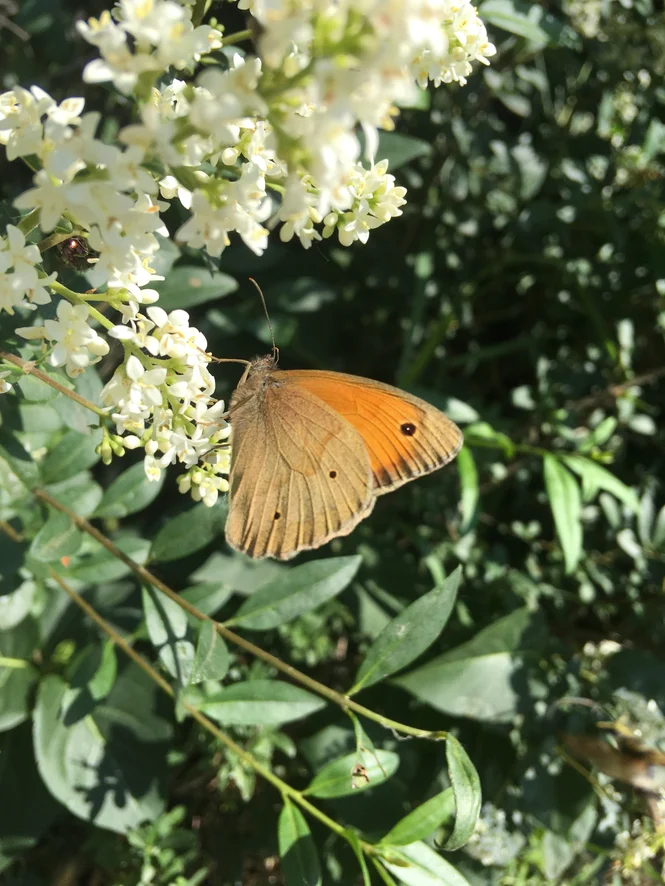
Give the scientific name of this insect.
Maniola jurtina
